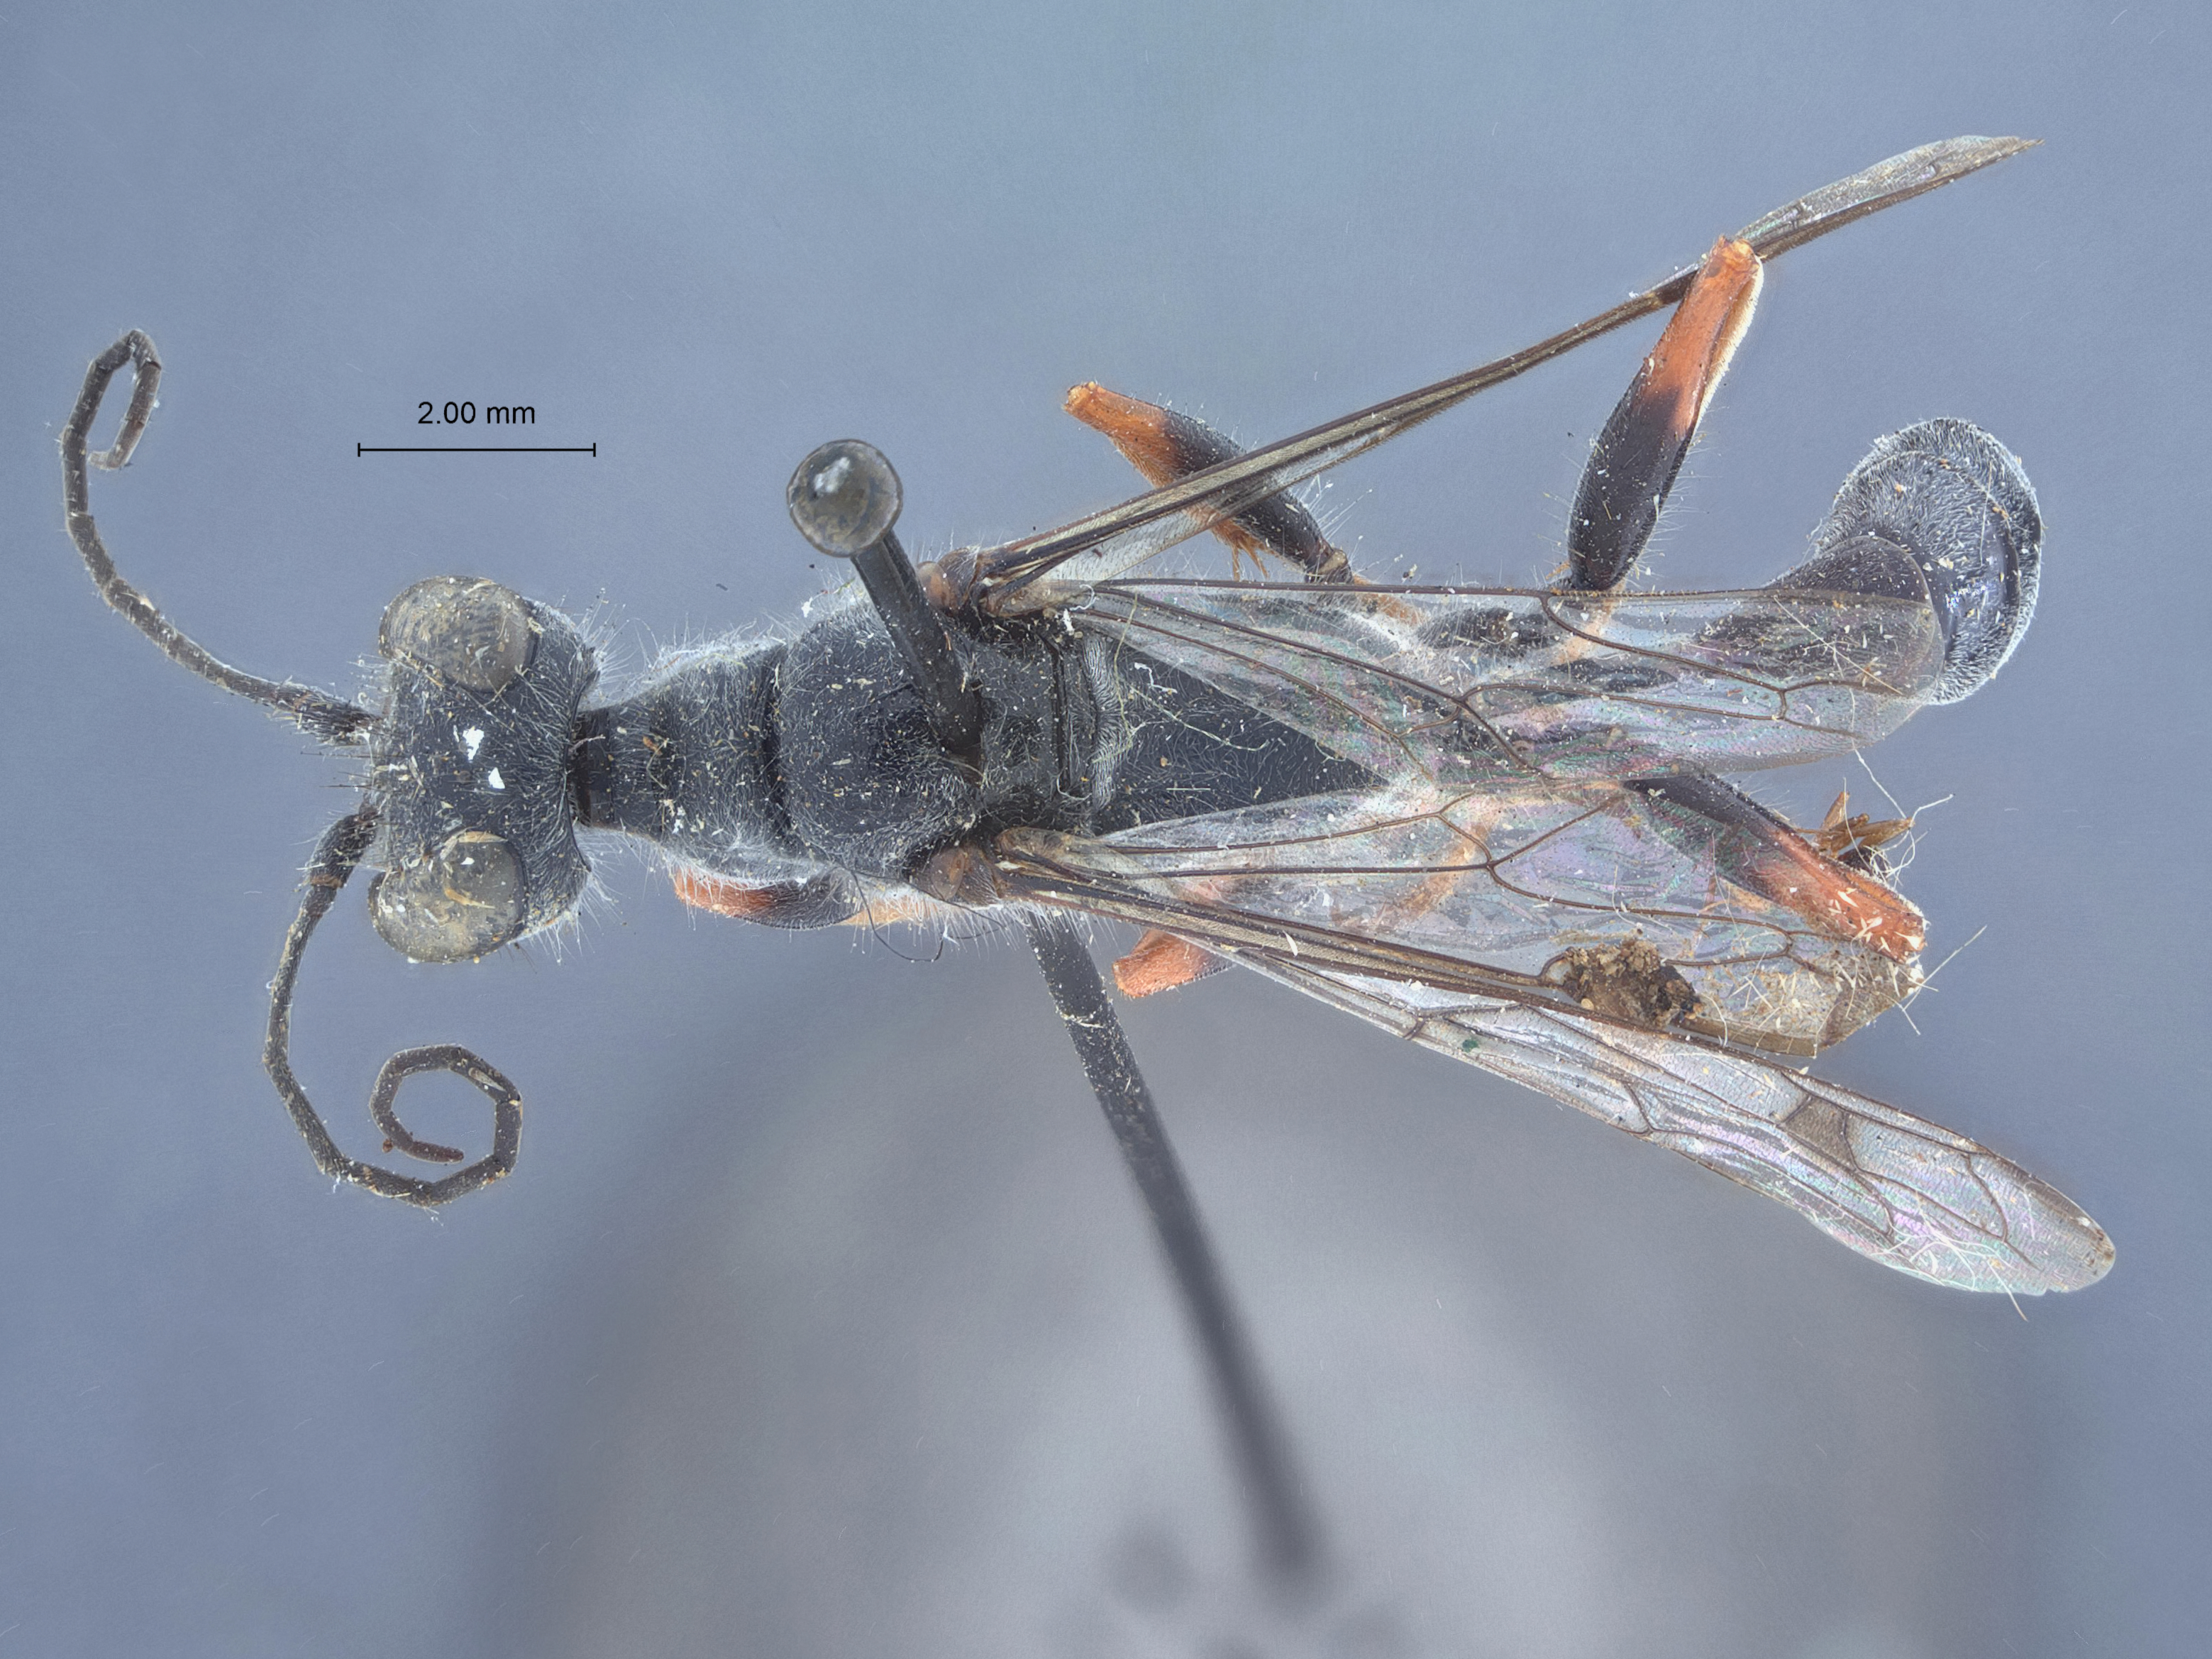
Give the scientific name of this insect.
Podium carolina
